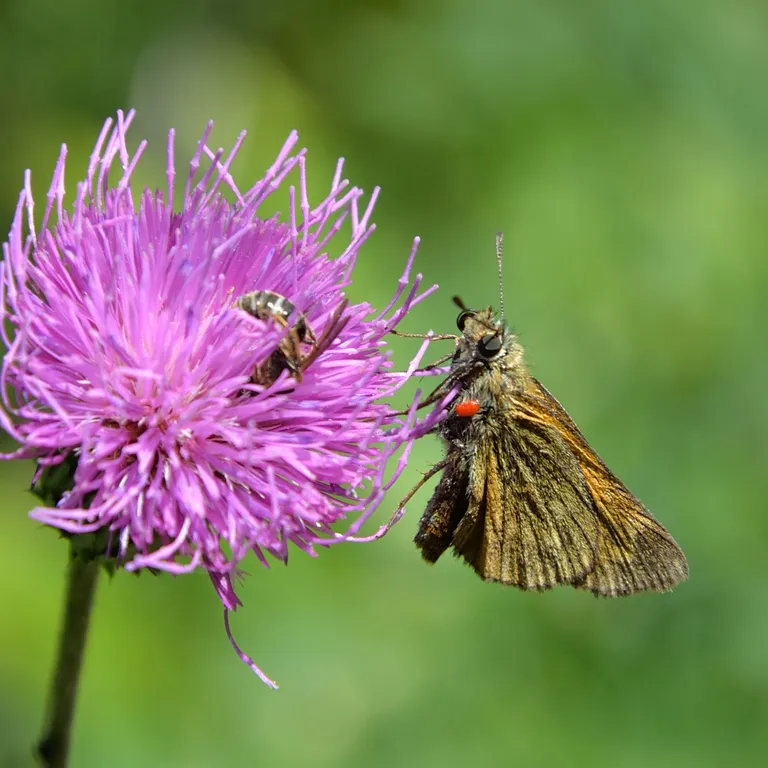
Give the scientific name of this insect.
Ochlodes sylvanus (also Ochlodes venata)
